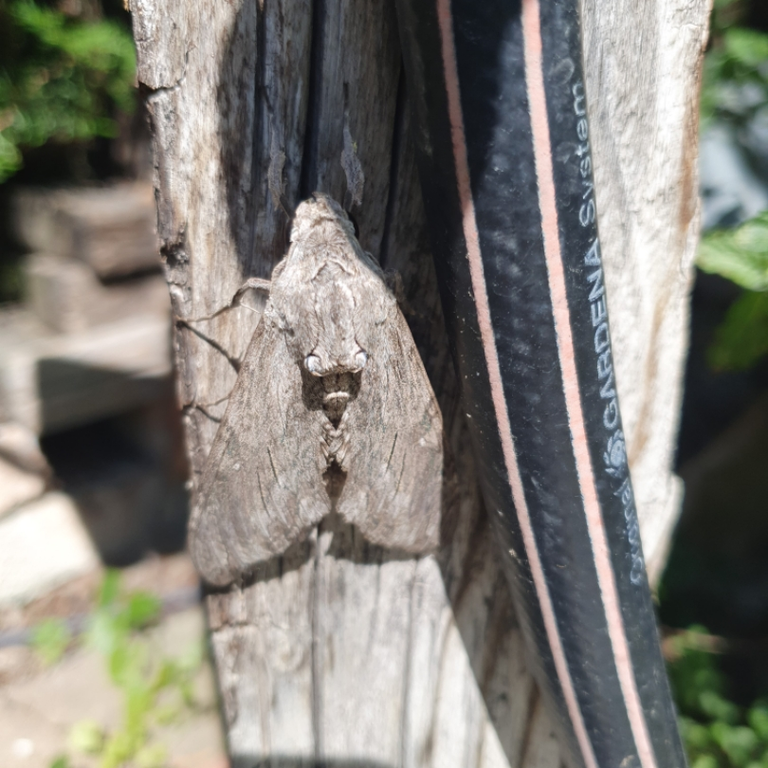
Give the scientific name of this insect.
Agrius convolvuli
